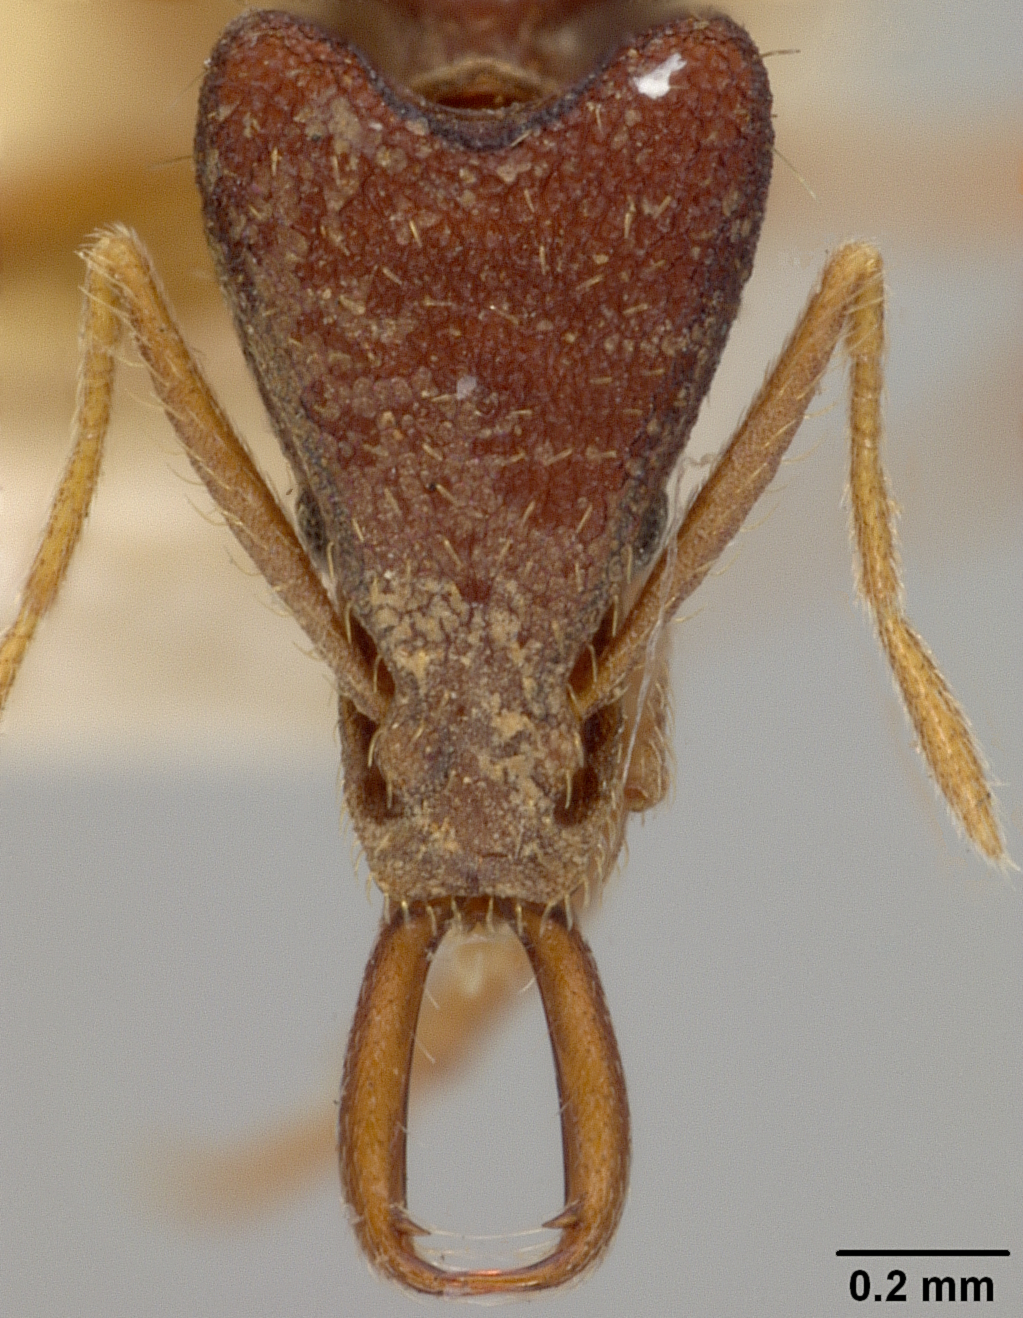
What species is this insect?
Strumigenys wheeleri
